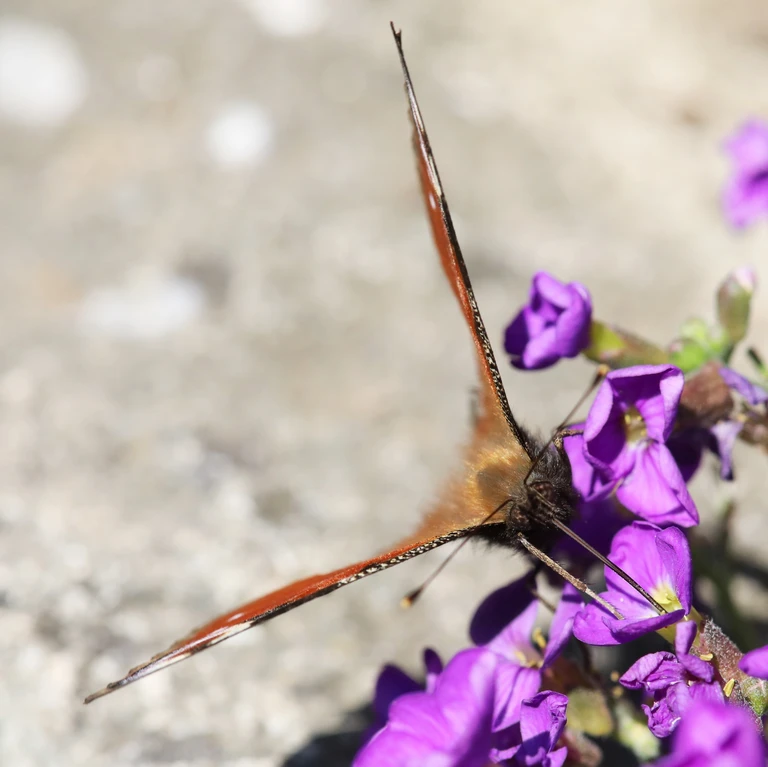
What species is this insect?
Aglais io
